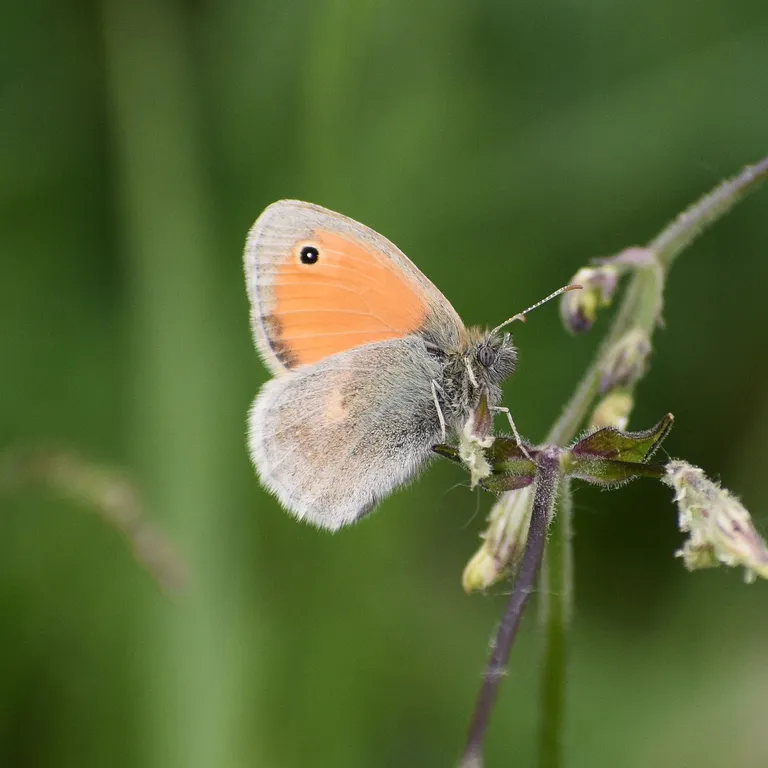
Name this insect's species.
Coenonympha pamphilus
